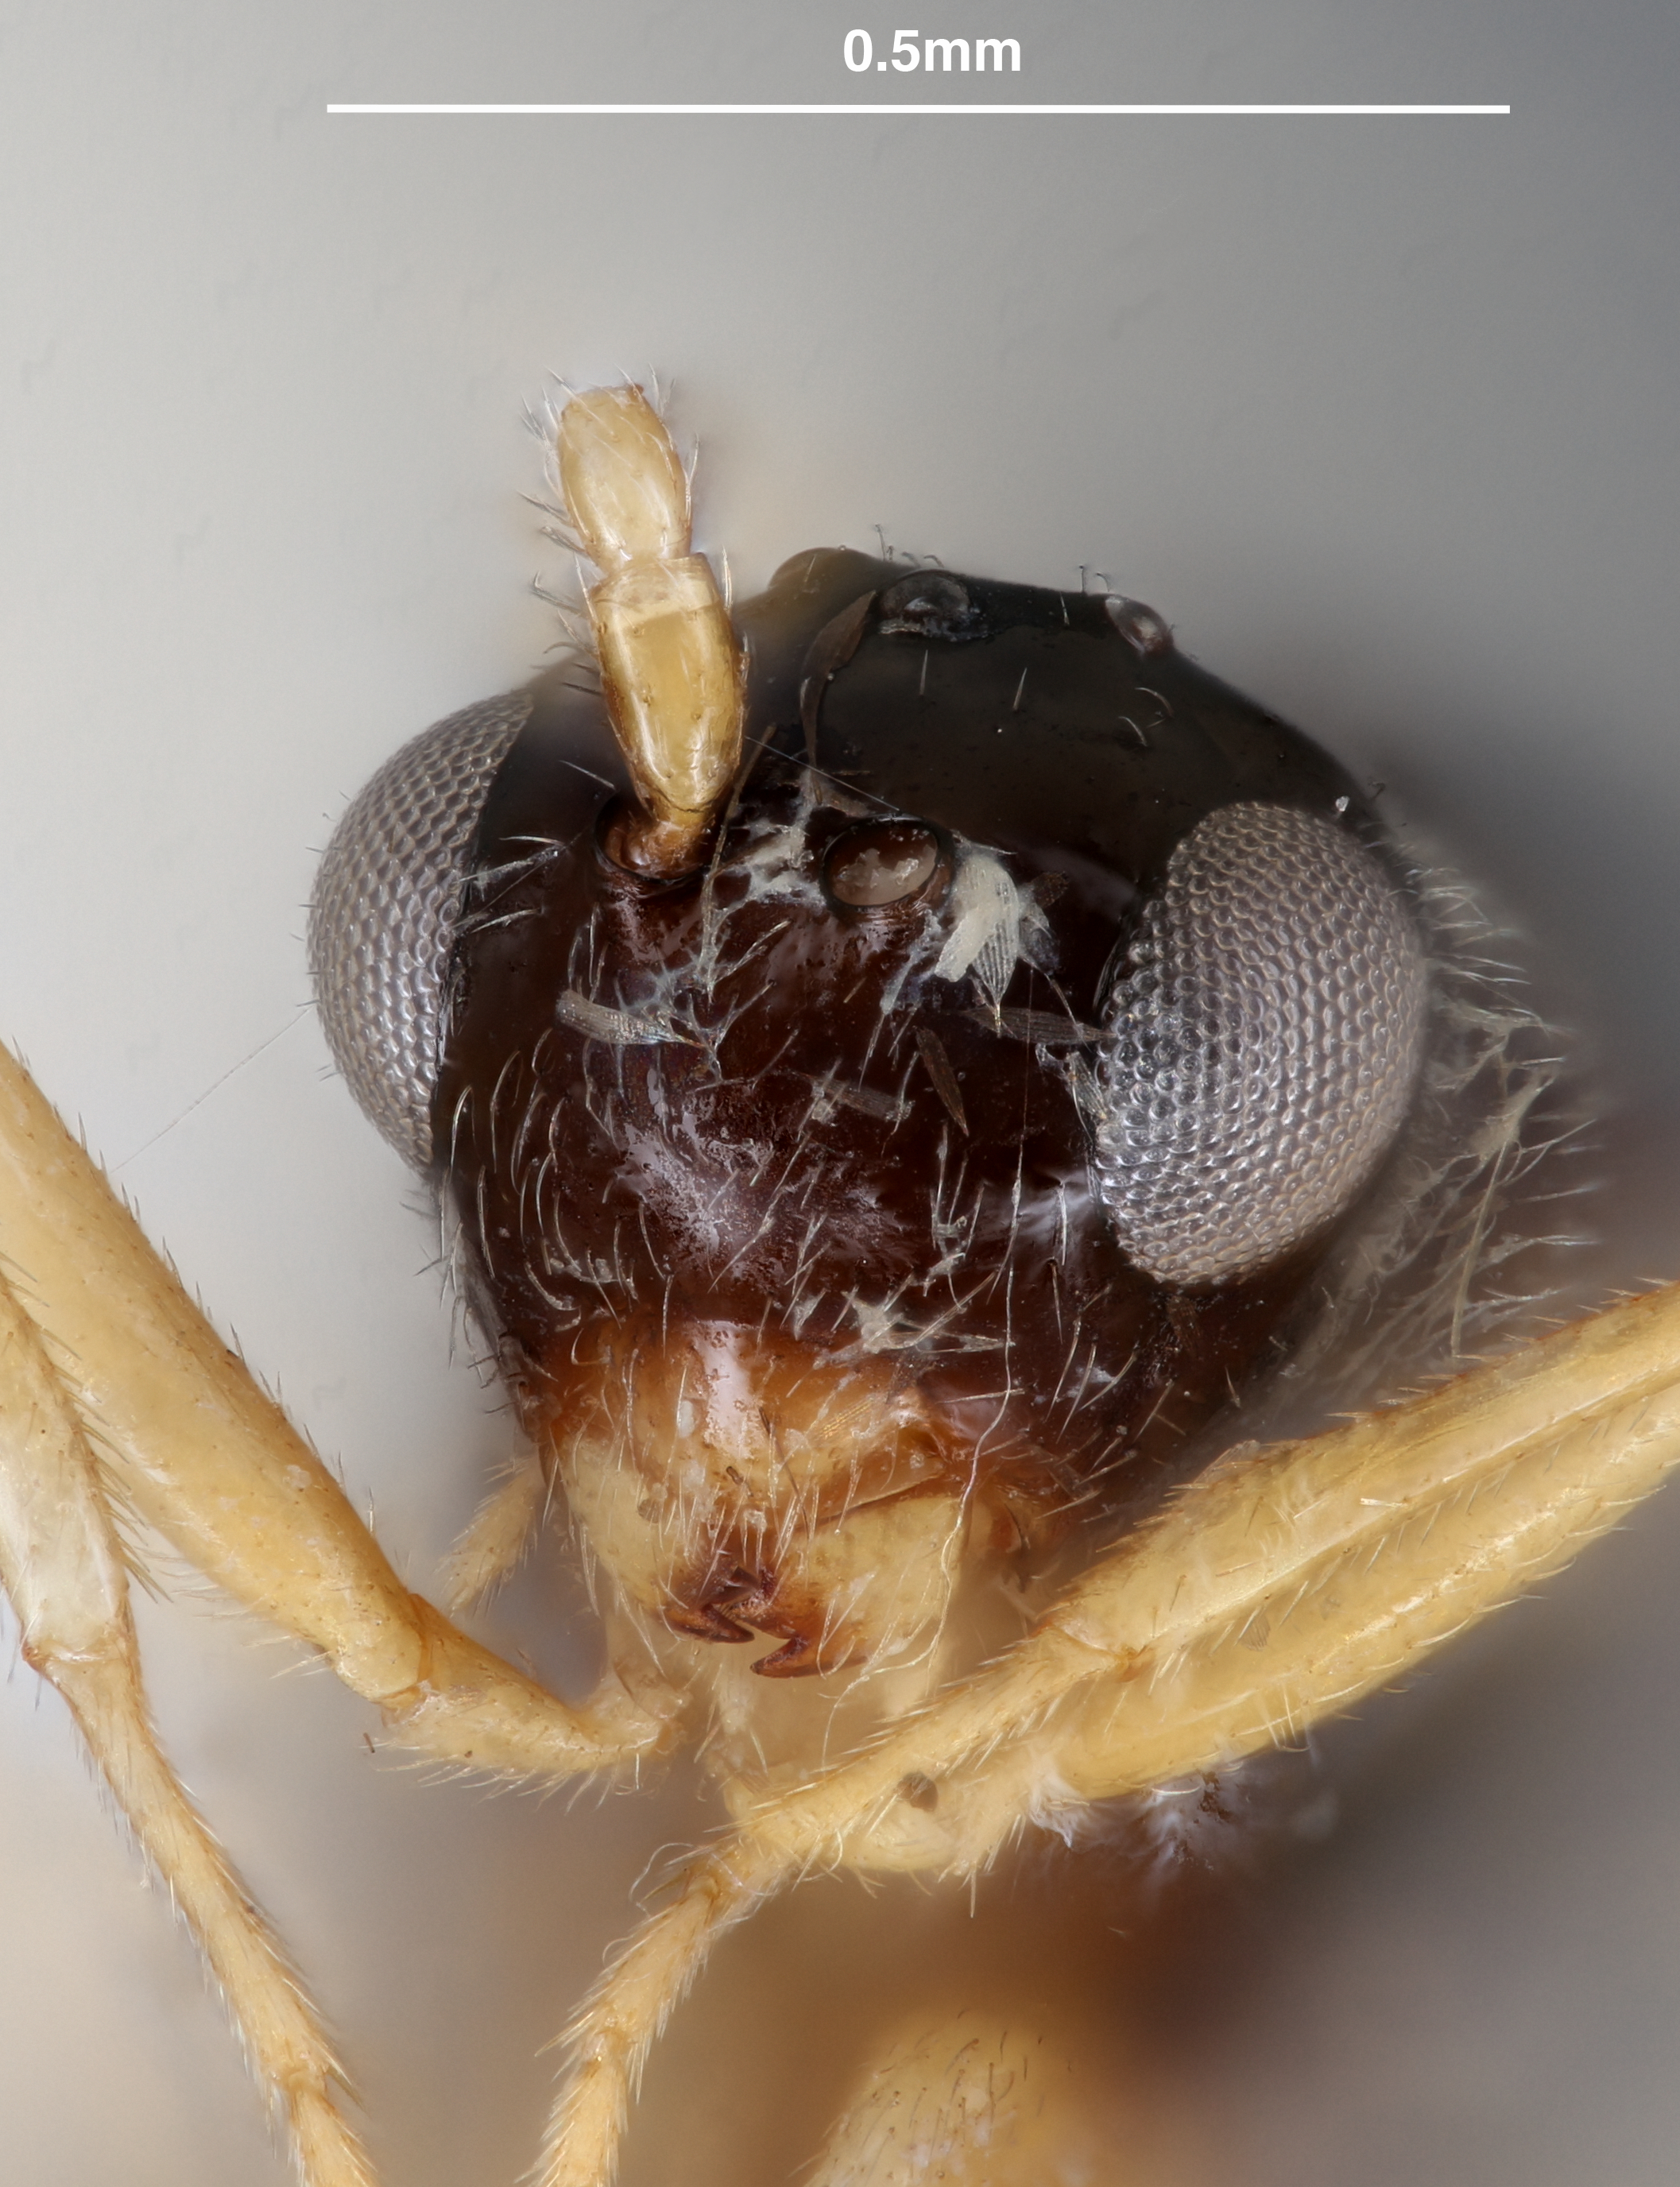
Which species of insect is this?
Phaenoglyphis kenaii
